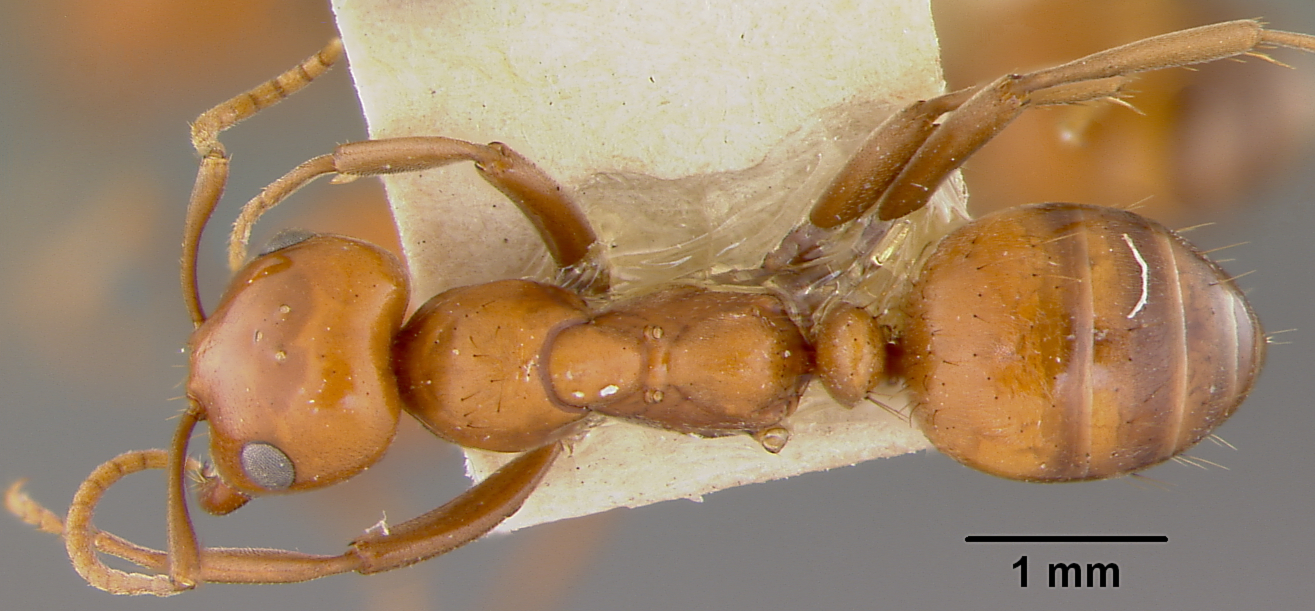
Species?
Polyergus rufescens
